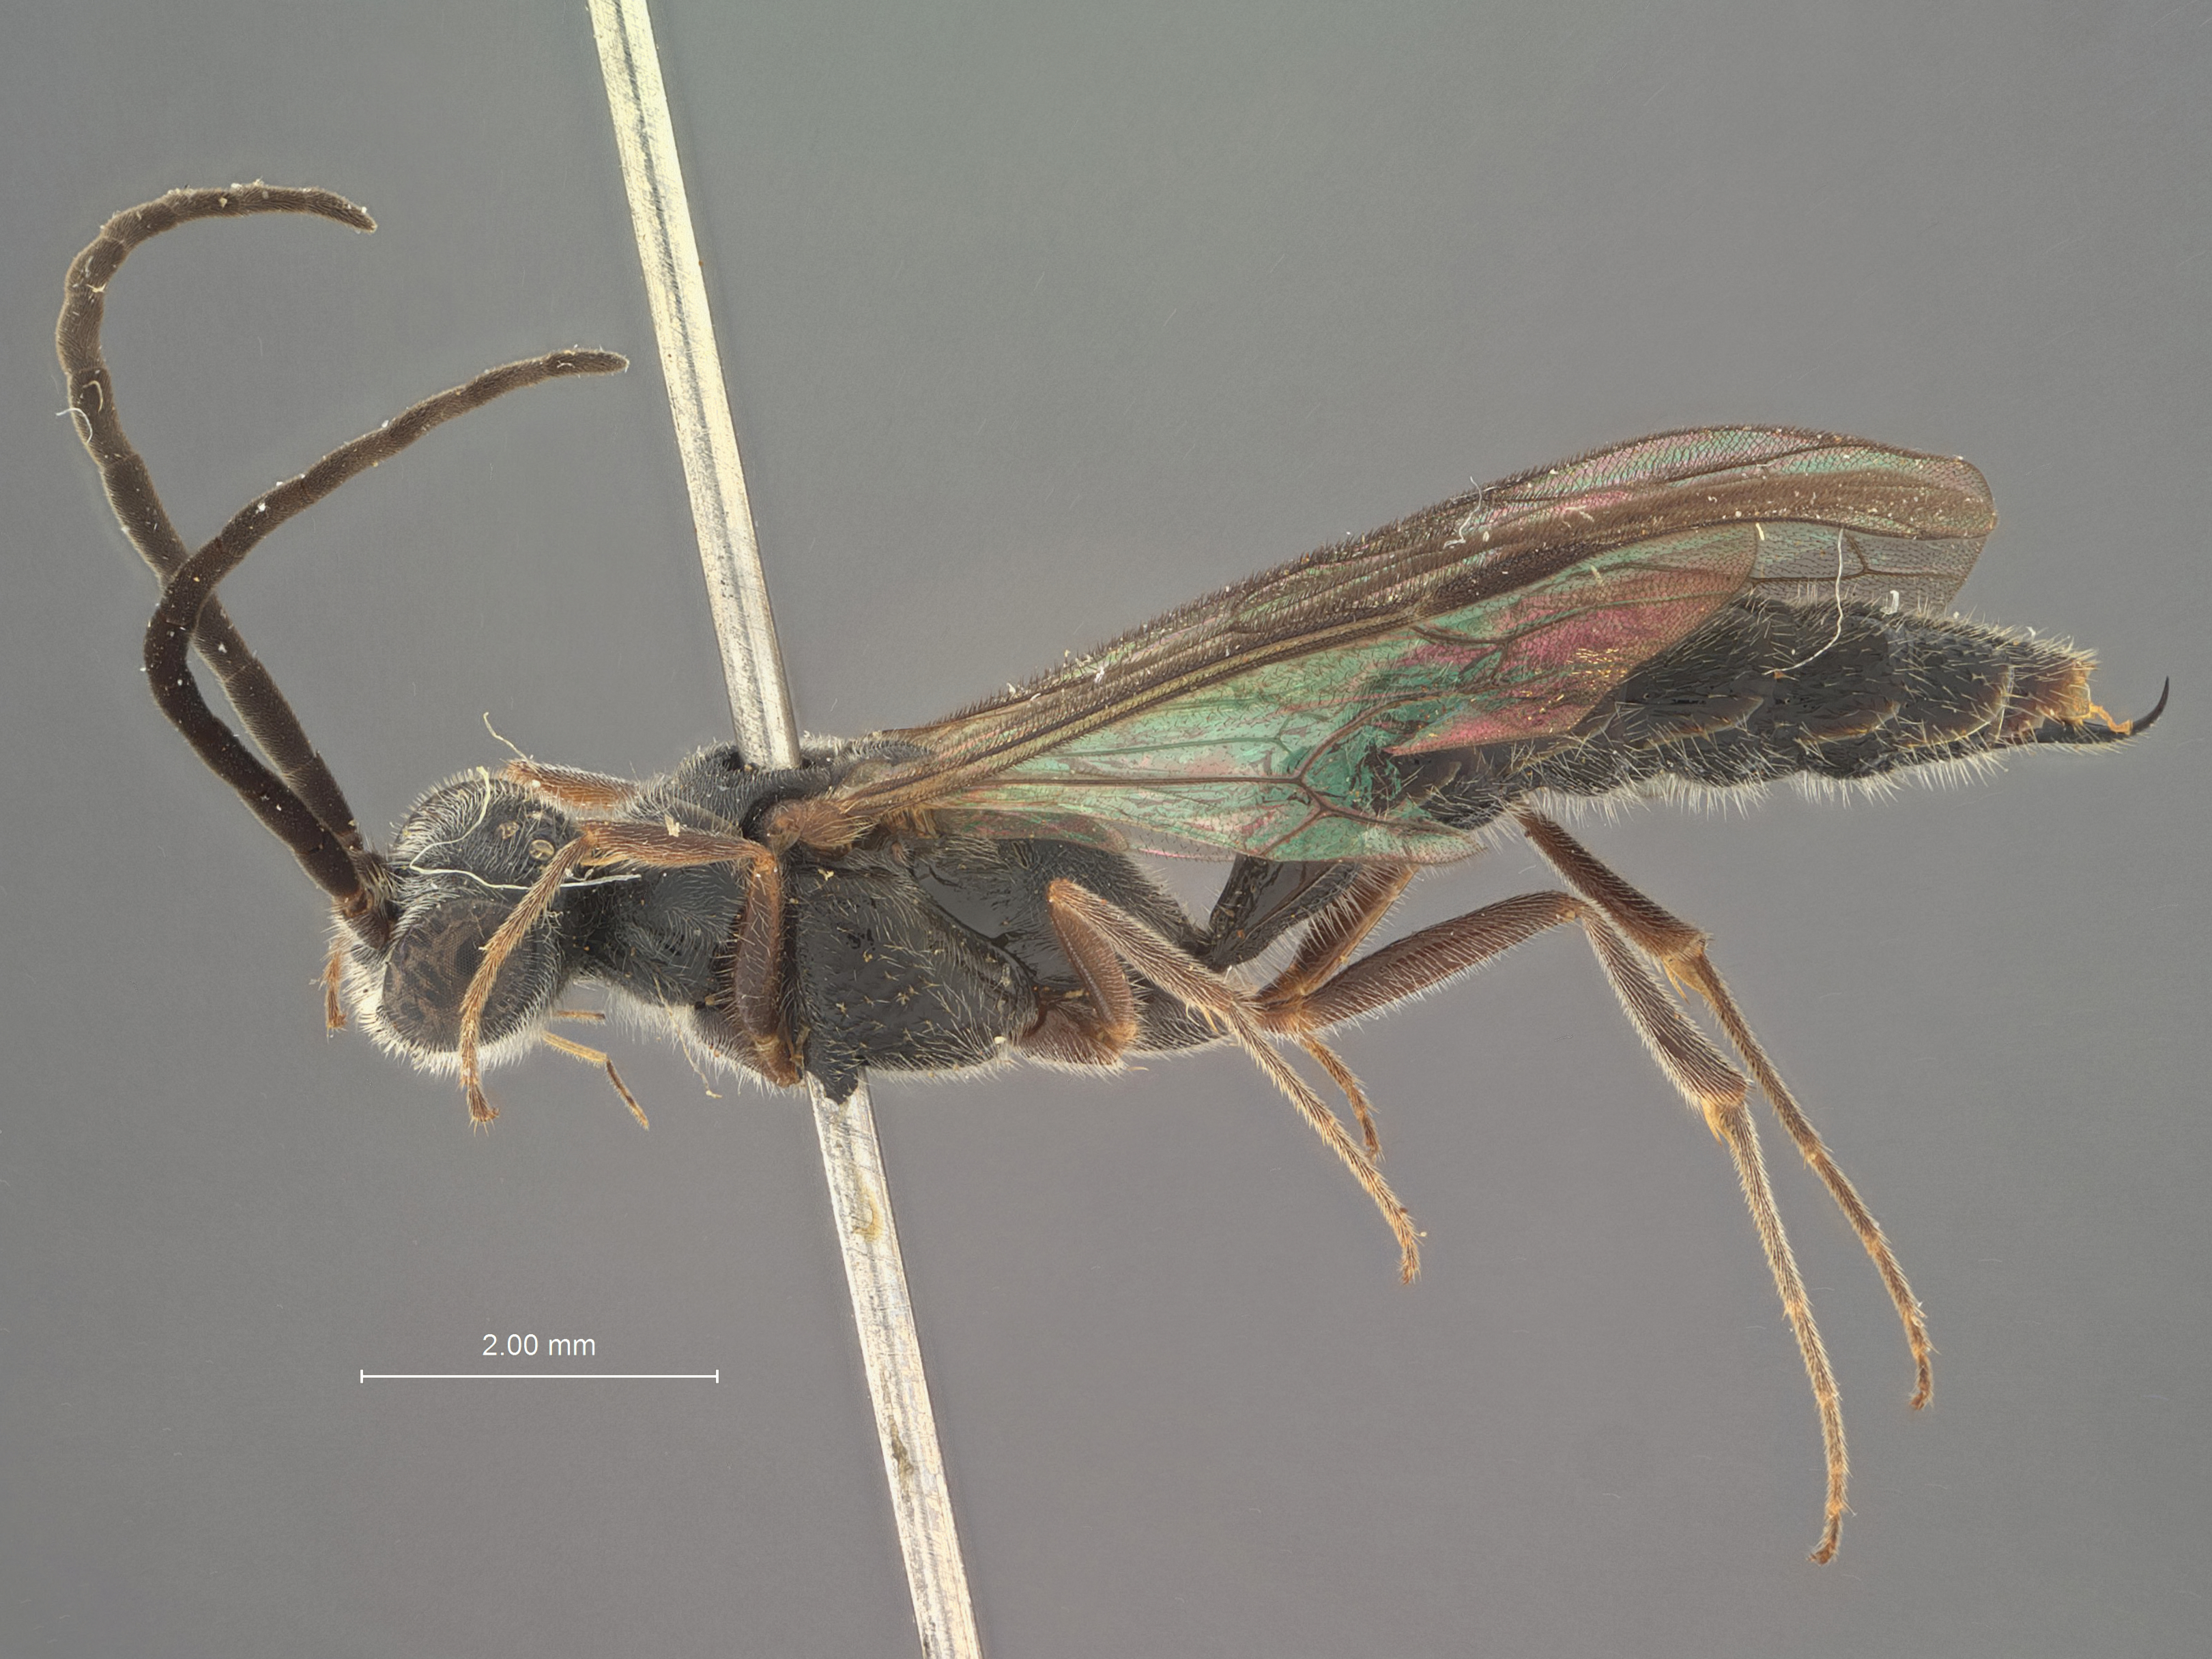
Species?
Methocha ceylonica
